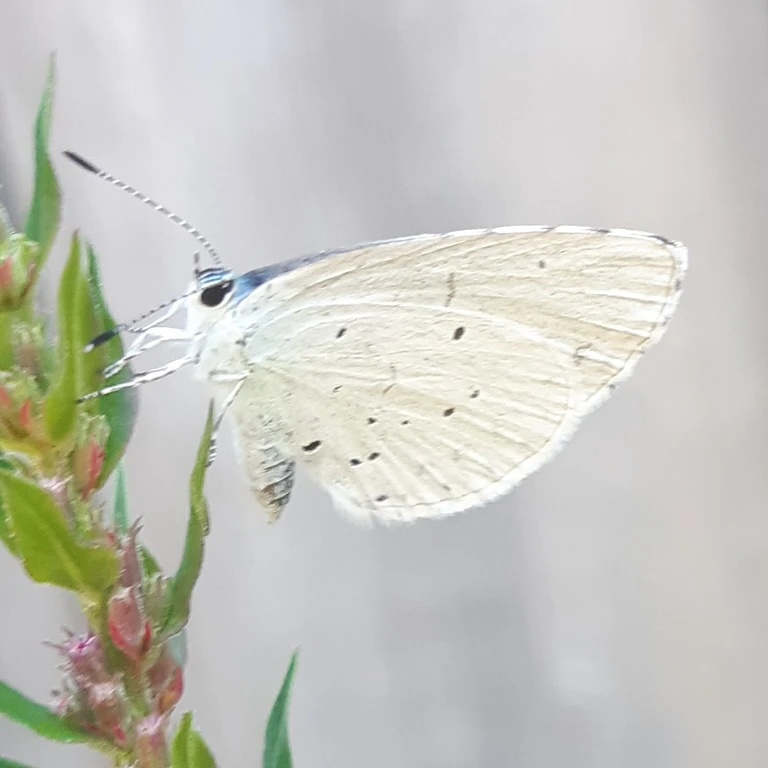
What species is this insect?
Celastrina argiolus
